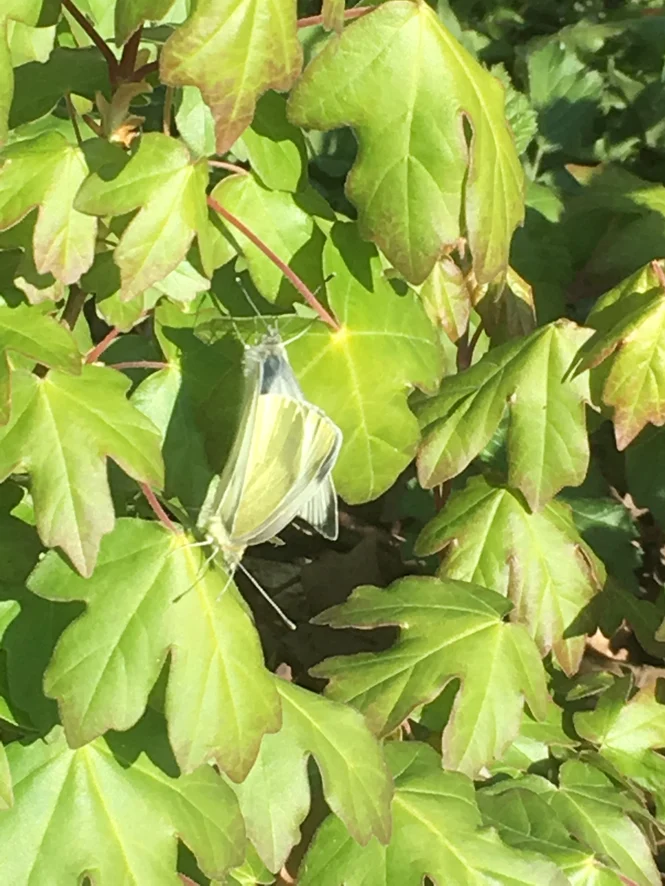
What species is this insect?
Pieris brassicae
